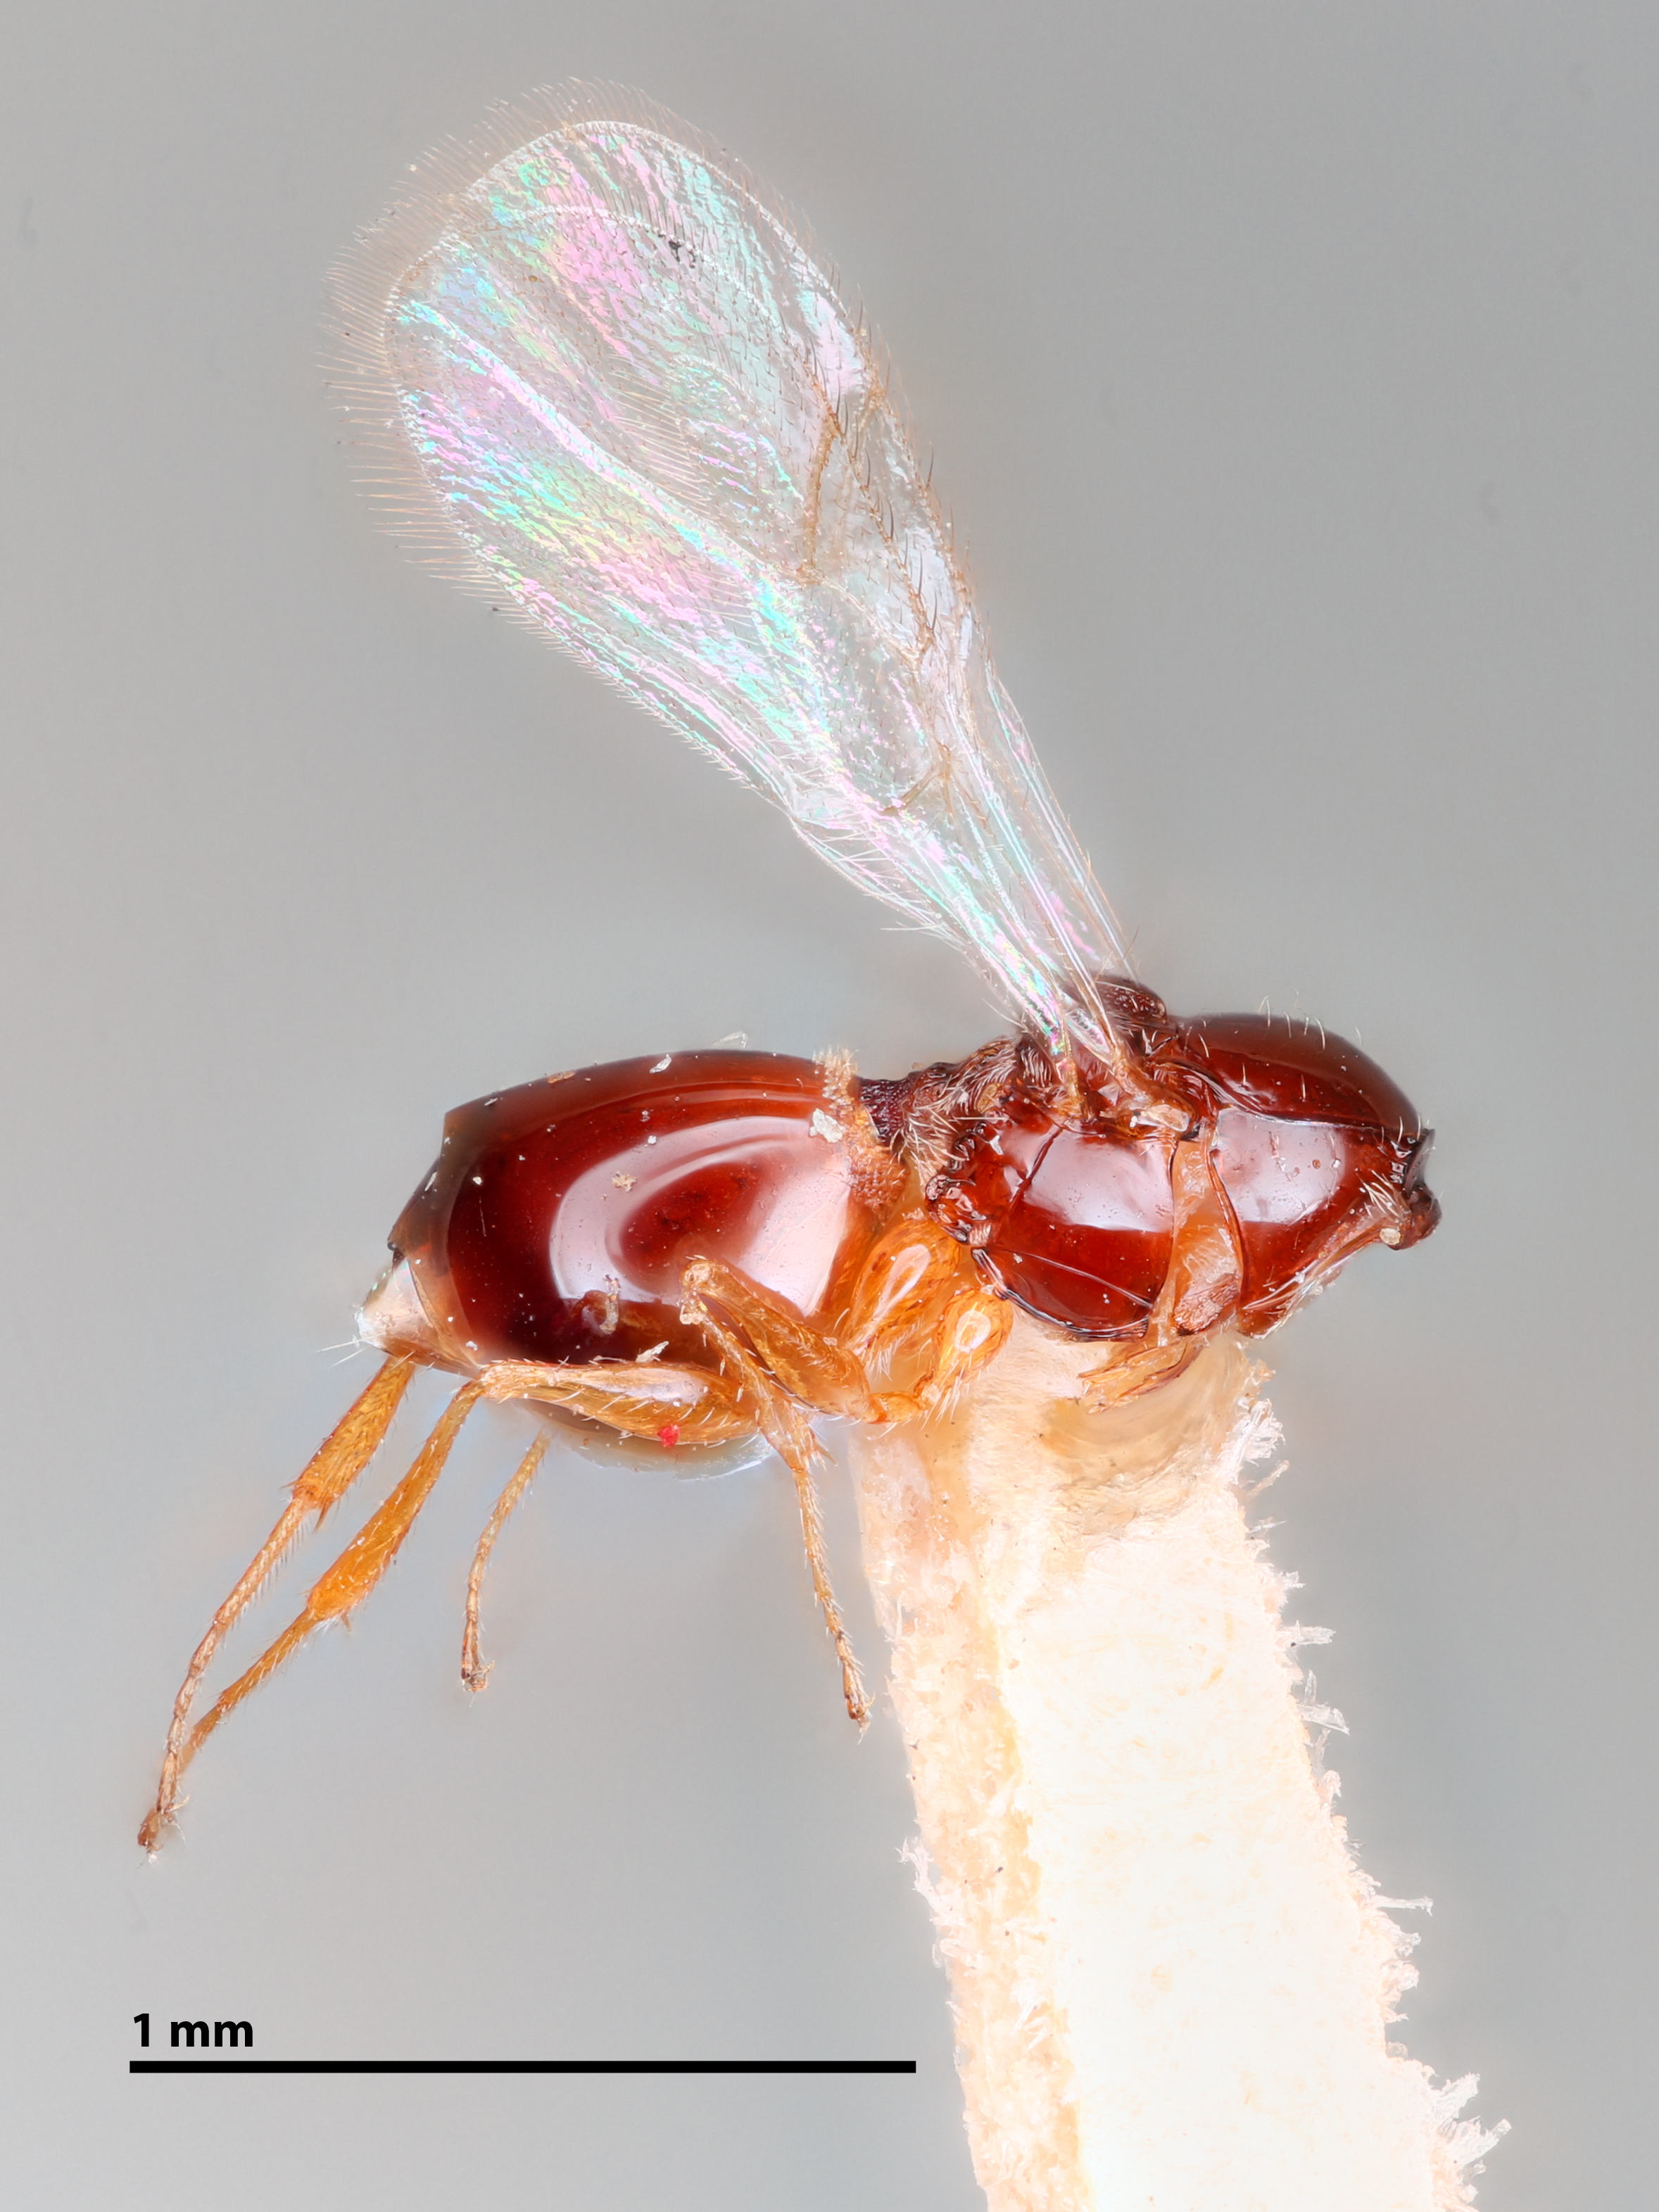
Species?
Aglaotoma texana
